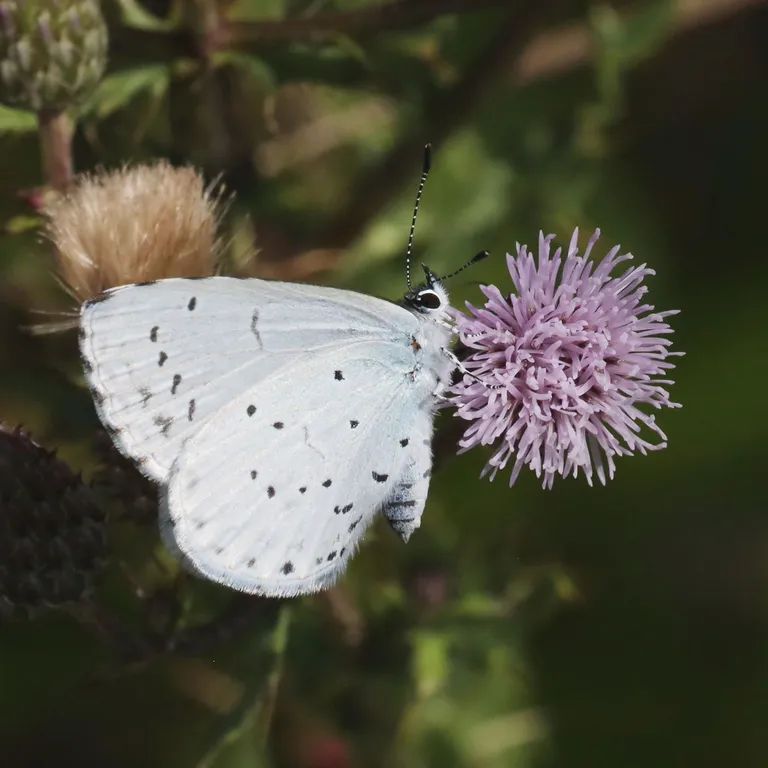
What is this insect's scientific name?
Celastrina argiolus
